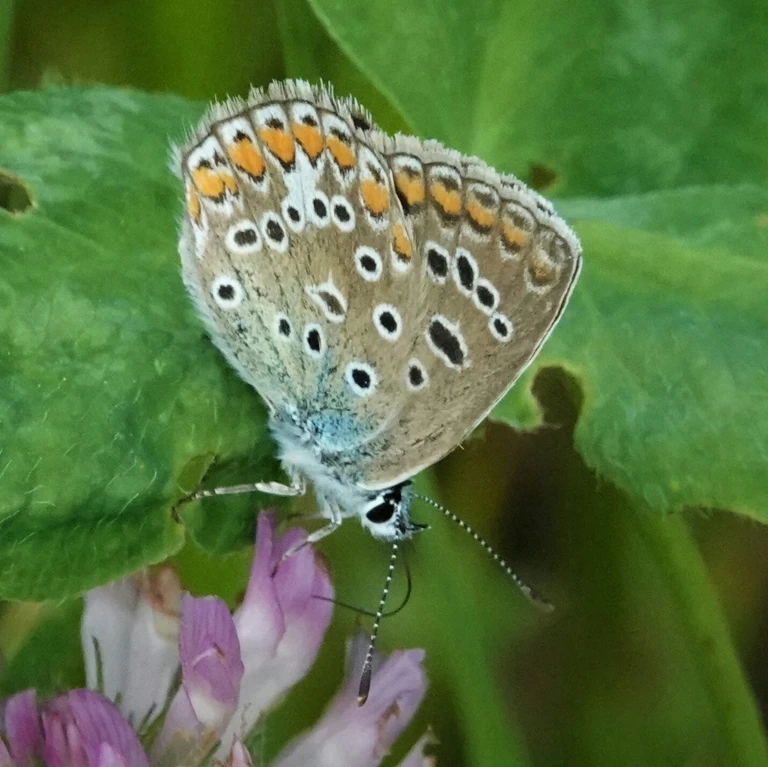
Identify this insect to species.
Polyommatus icarus
